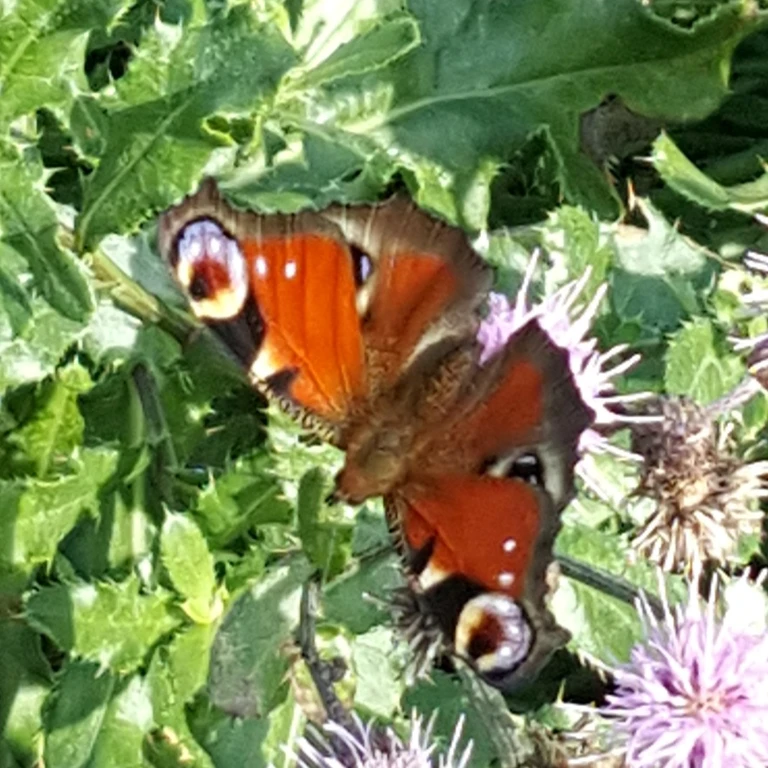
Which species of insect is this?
Aglais io
